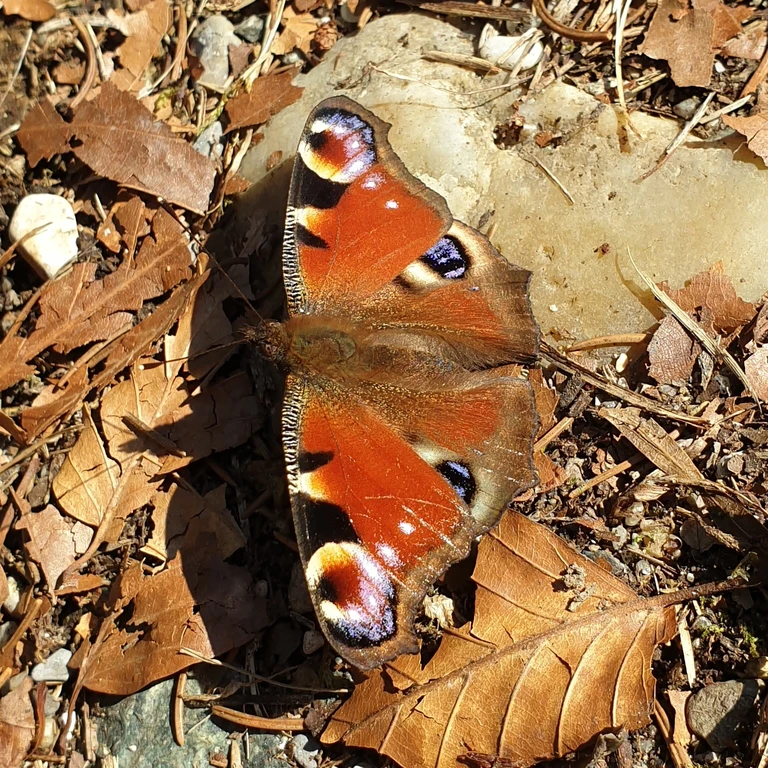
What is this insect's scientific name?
Aglais io
